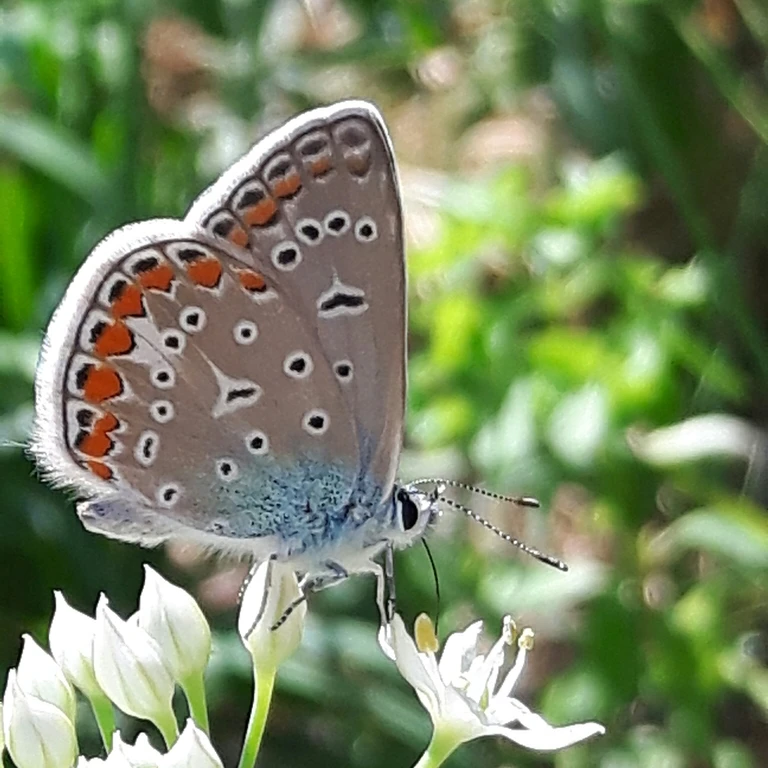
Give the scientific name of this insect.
Polyommatus icarus
